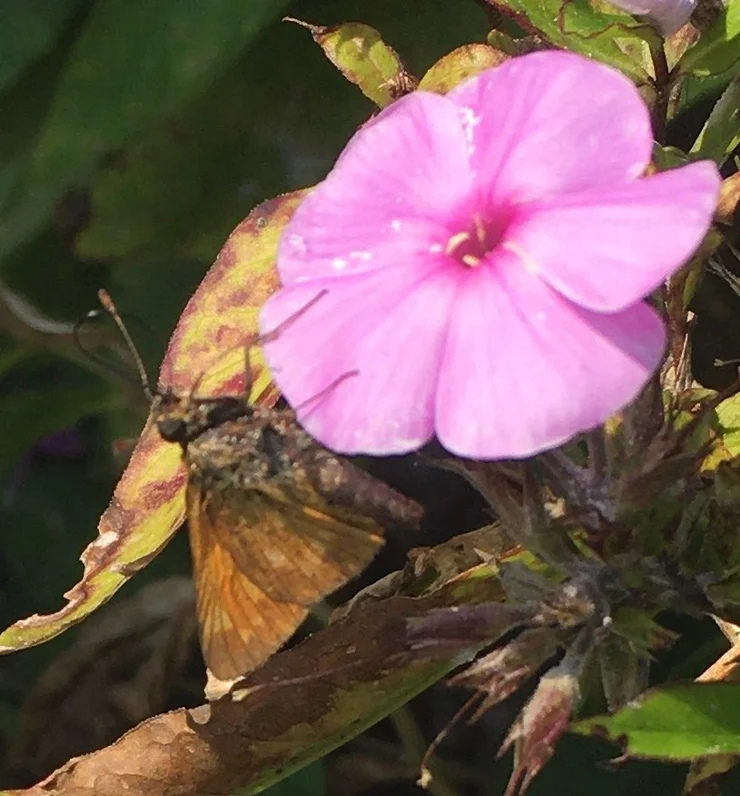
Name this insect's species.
Ochlodes sylvanus (also Ochlodes venata)
